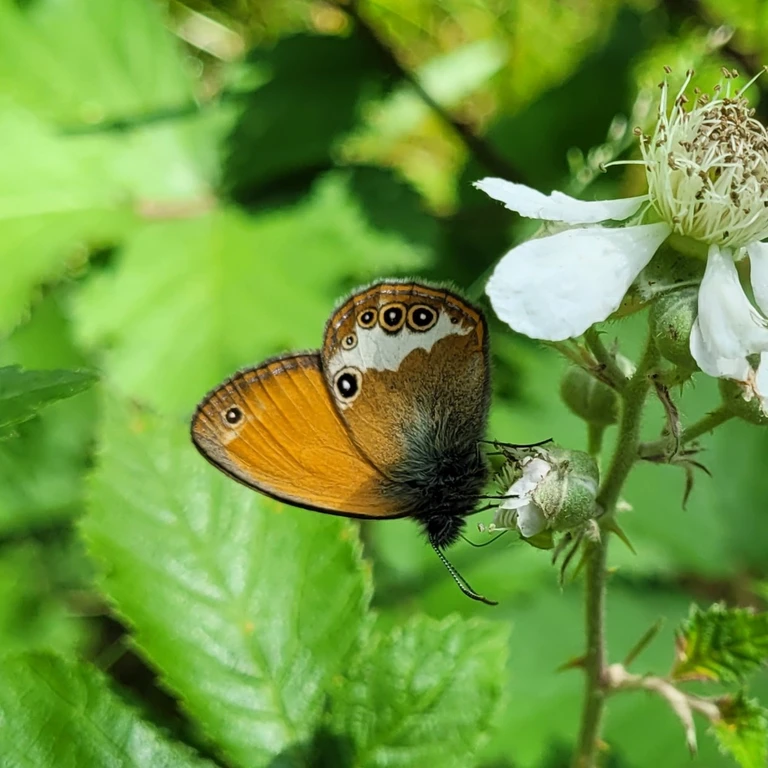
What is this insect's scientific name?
Coenonympha arcania
